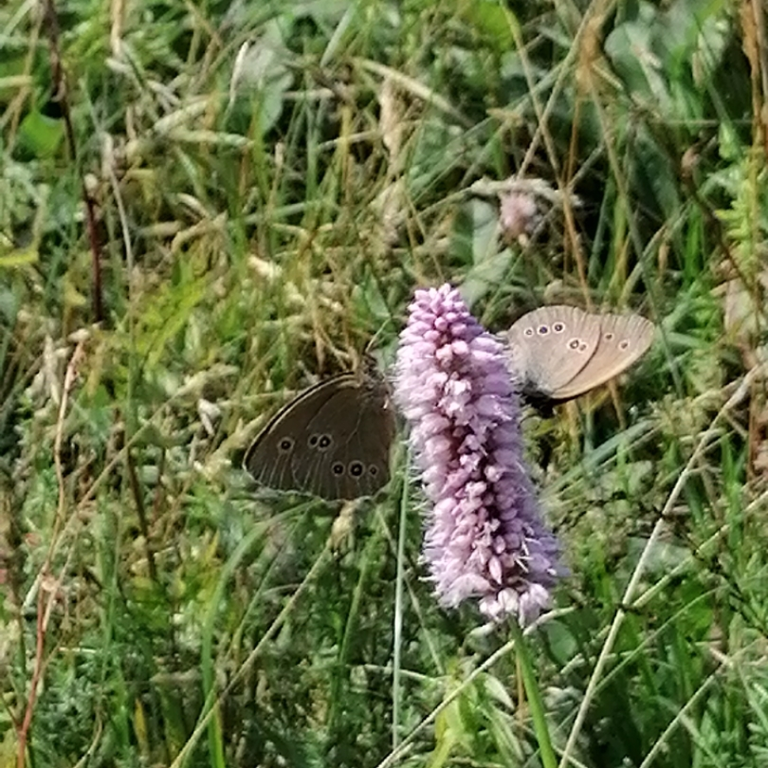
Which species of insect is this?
Aphantopus hyperantus
